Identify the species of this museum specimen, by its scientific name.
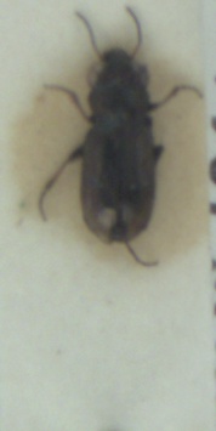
Notiophilus biguttatus
